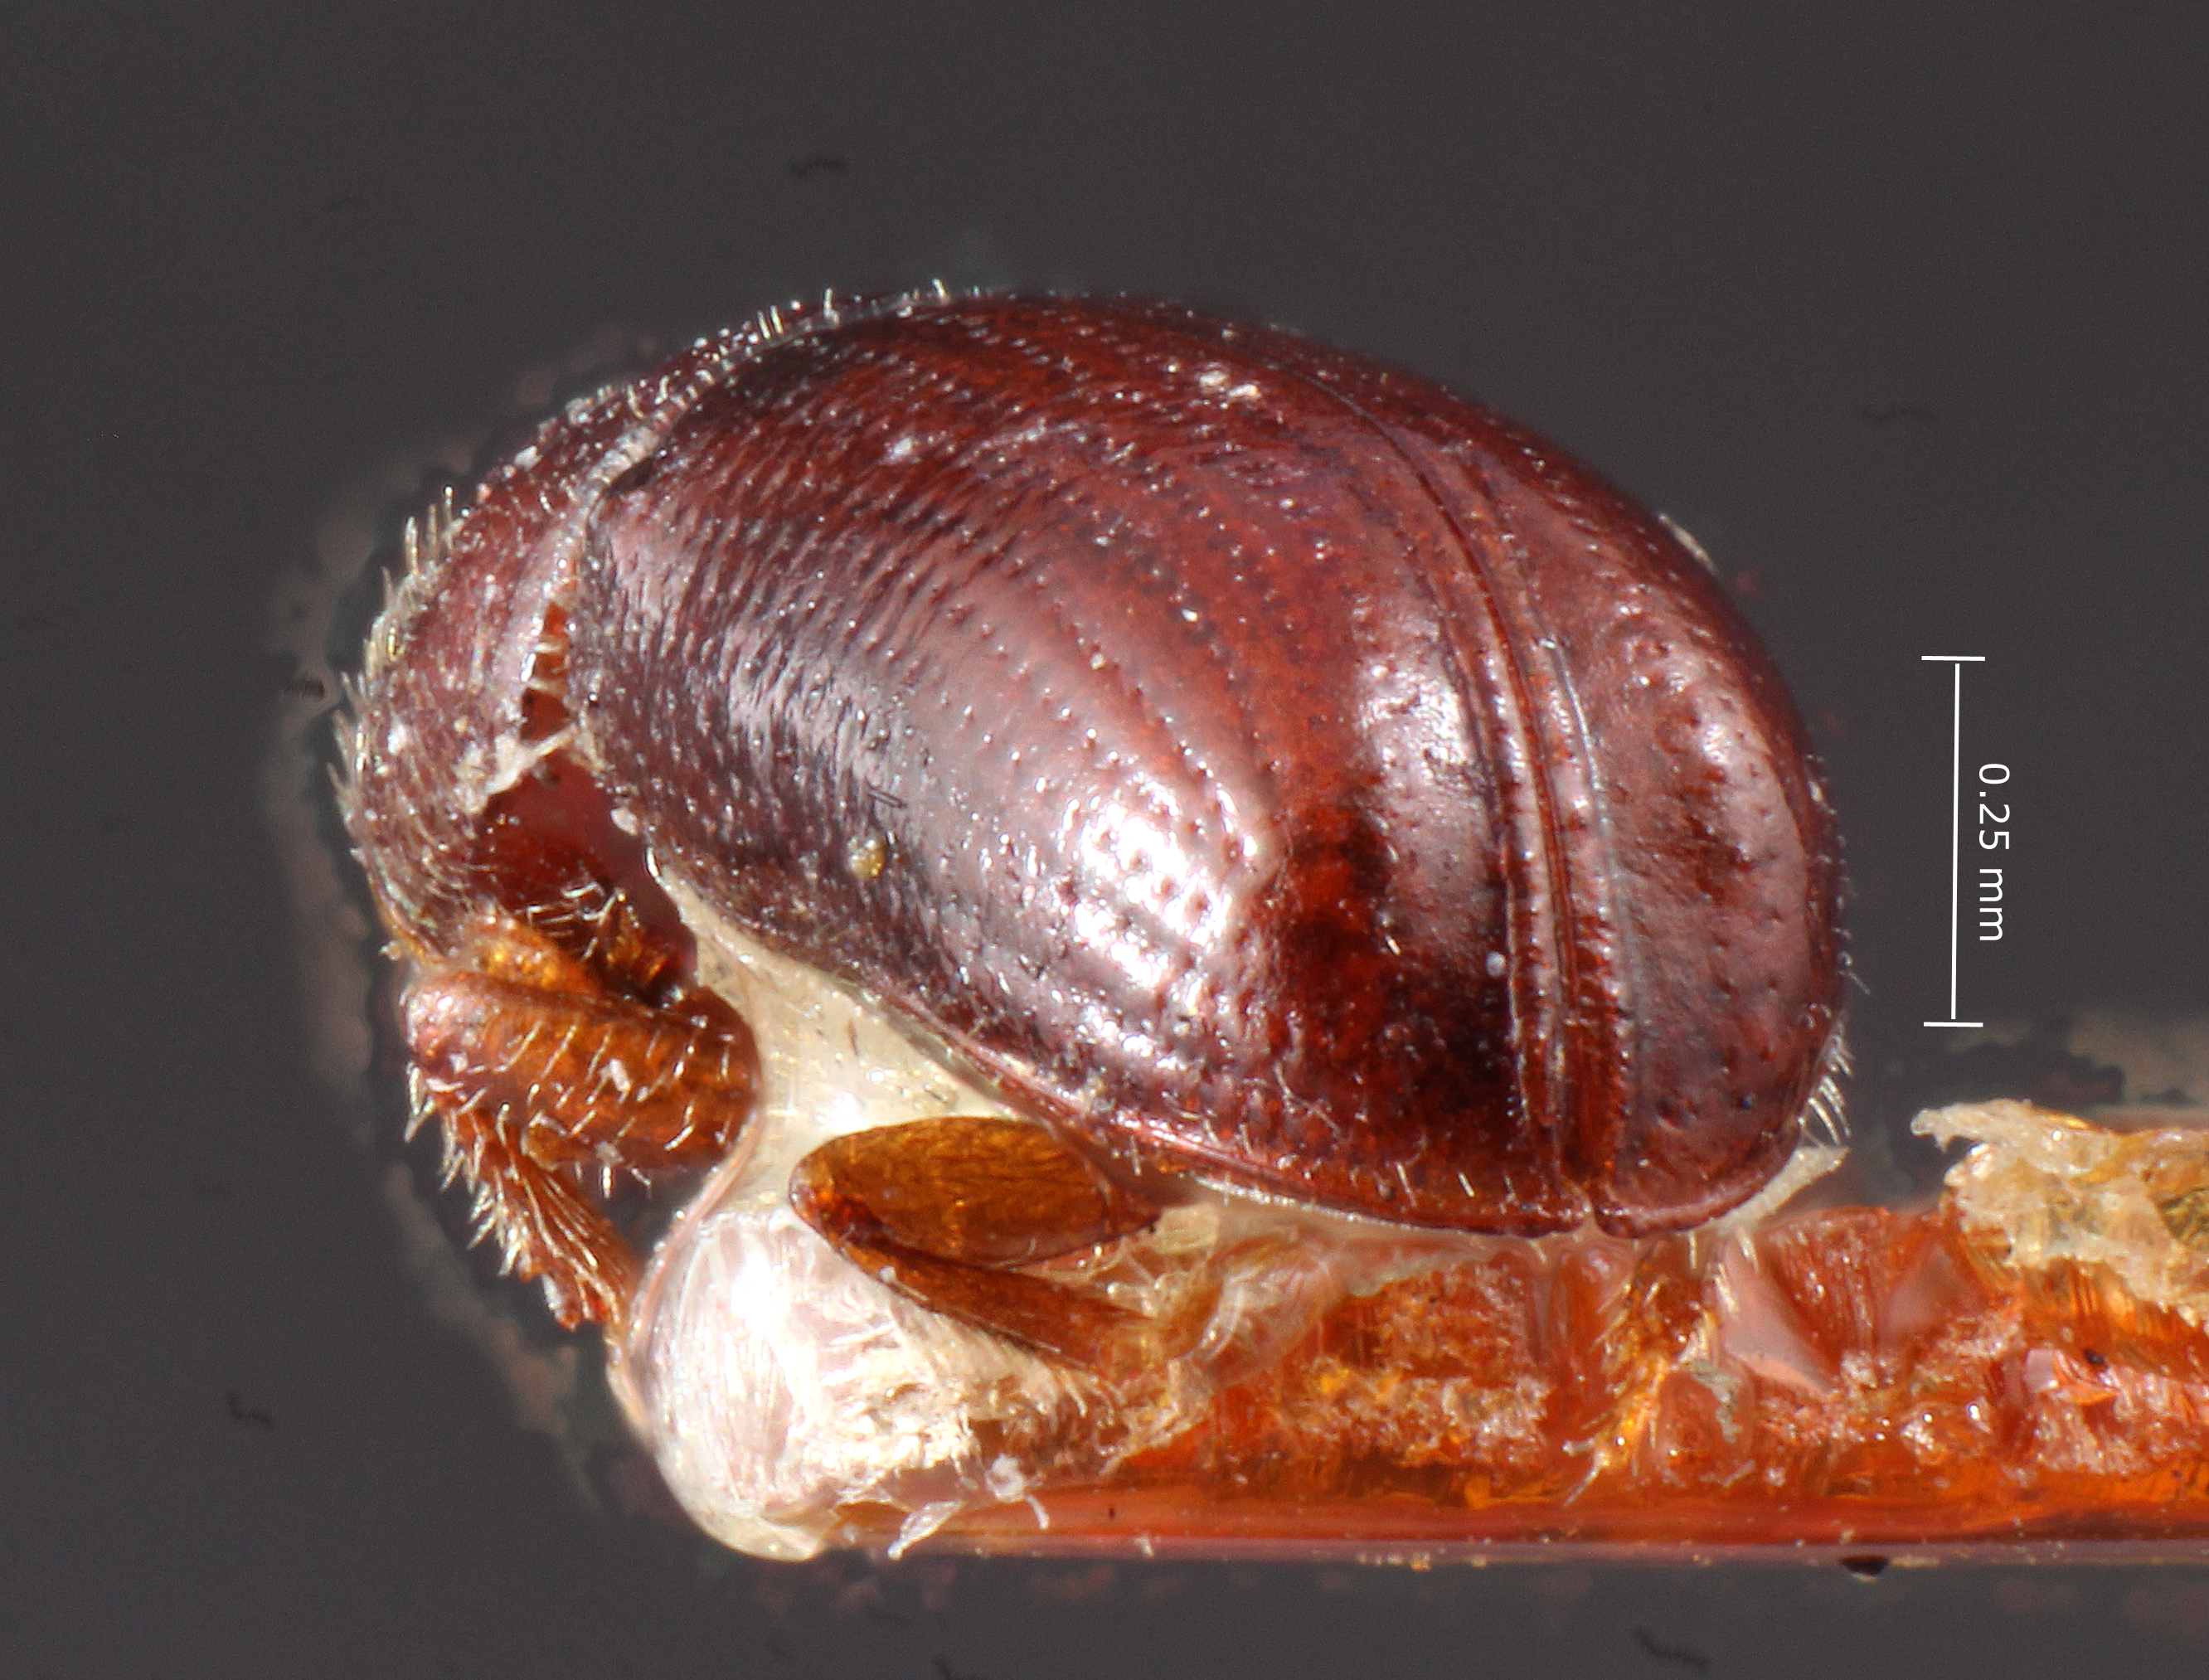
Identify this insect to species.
Pityophthorus hubbardi
